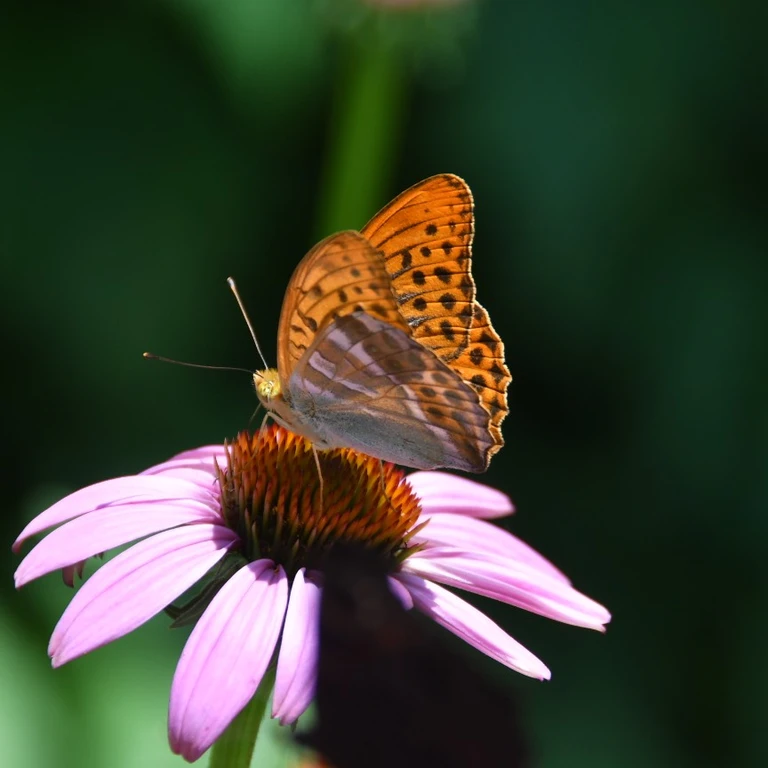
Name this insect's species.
Argynnis paphia
